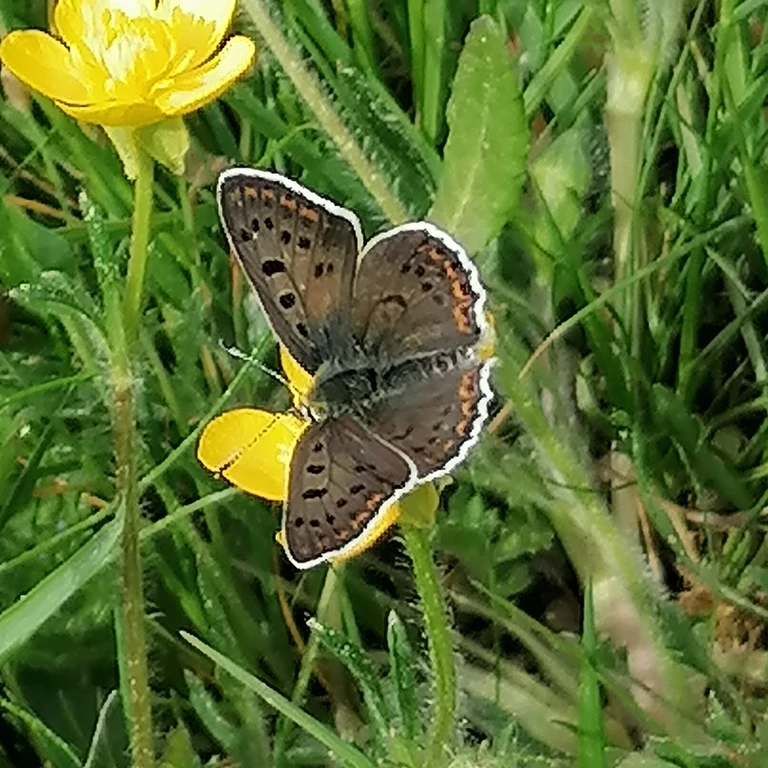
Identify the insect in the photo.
Lycaena tityrus (also Loweia tityrus)
